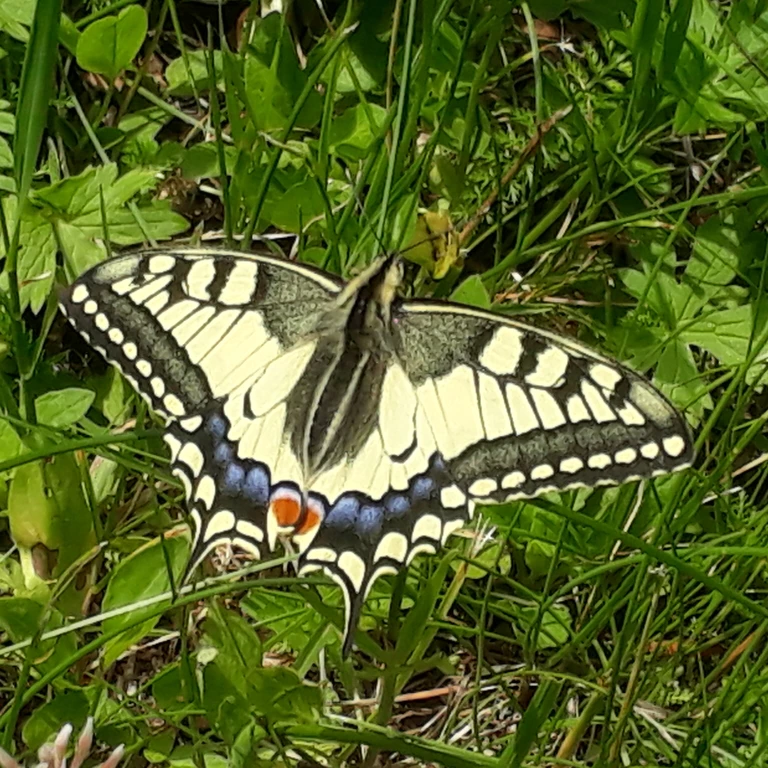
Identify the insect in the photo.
Papilio machaon
